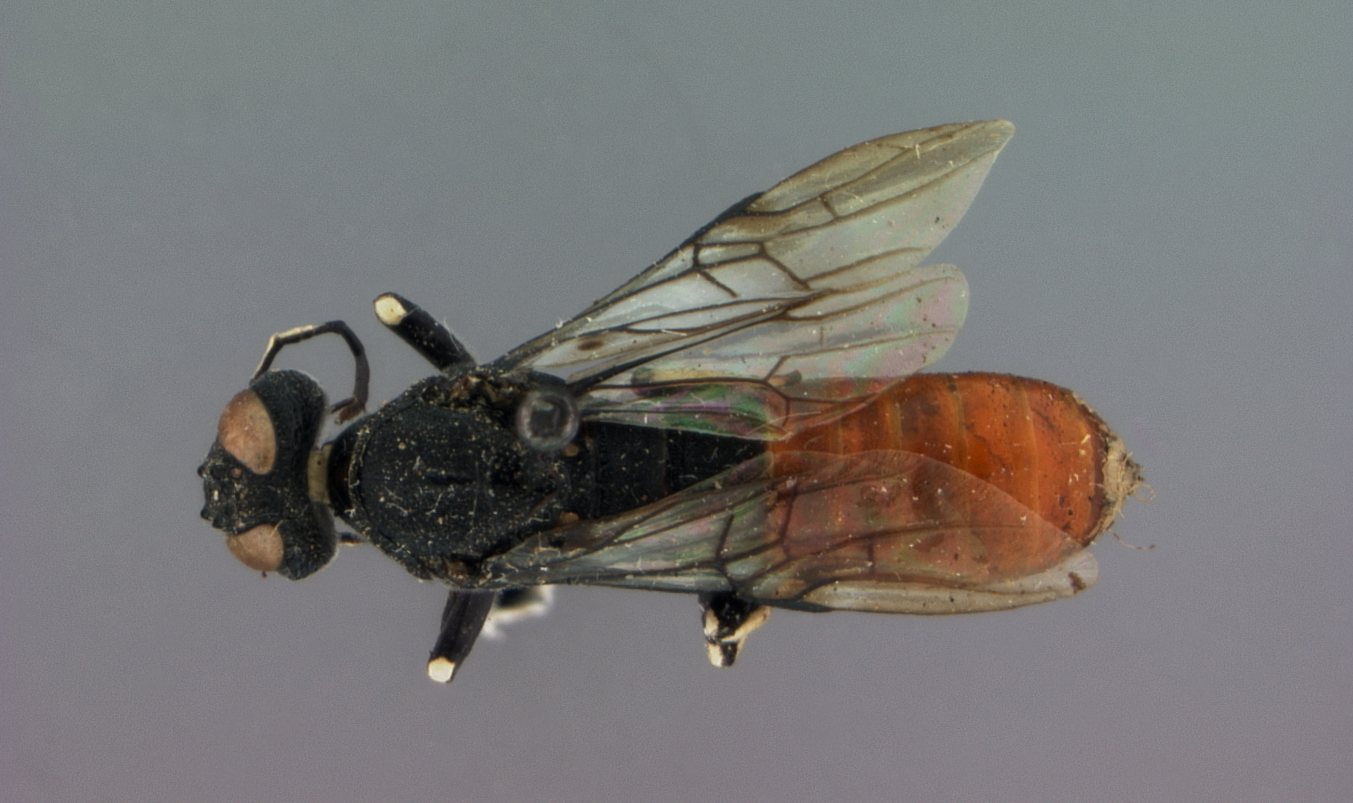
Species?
Oryssus pini
